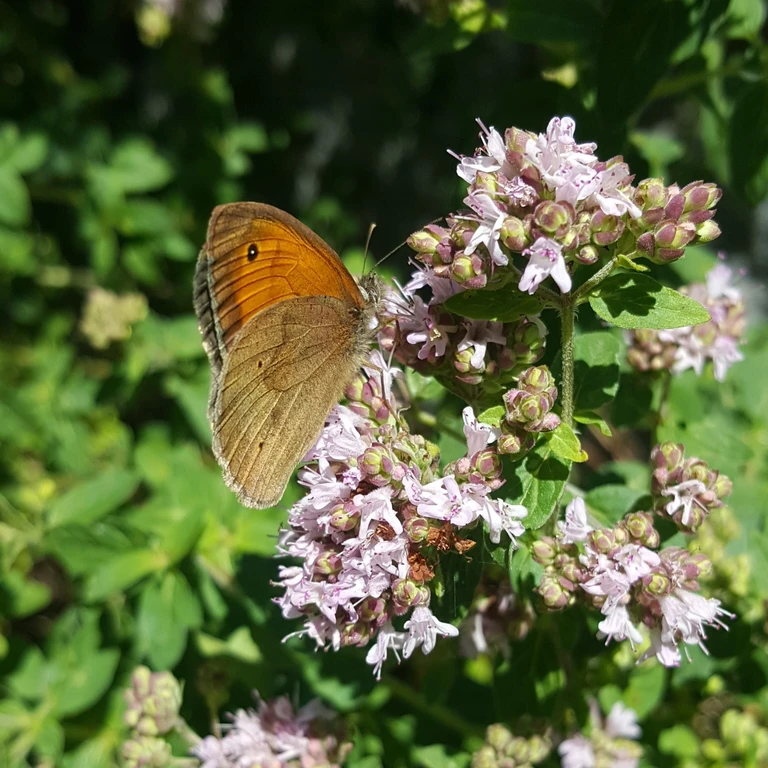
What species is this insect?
Maniola jurtina
